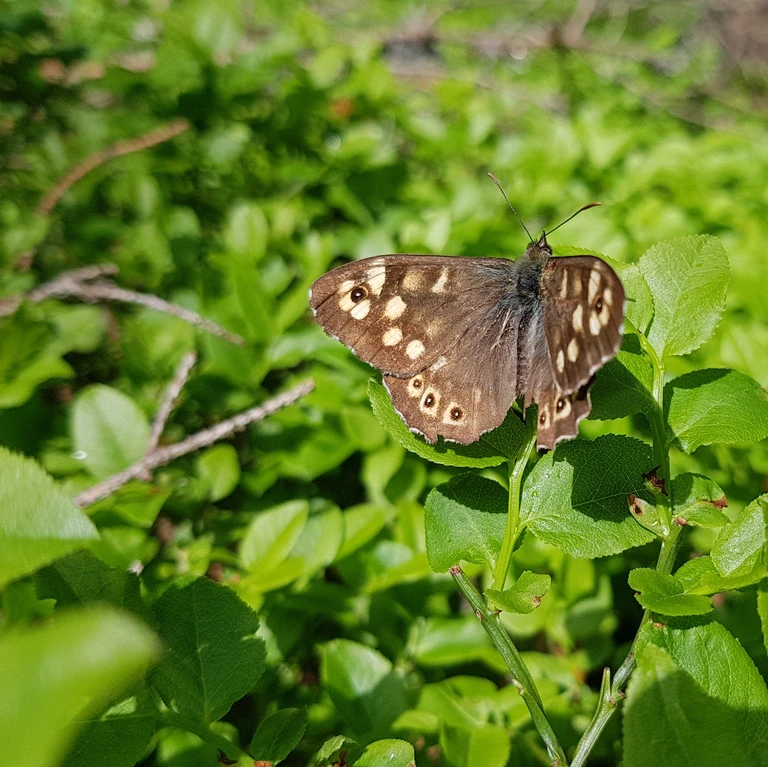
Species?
Pararge aegeria
